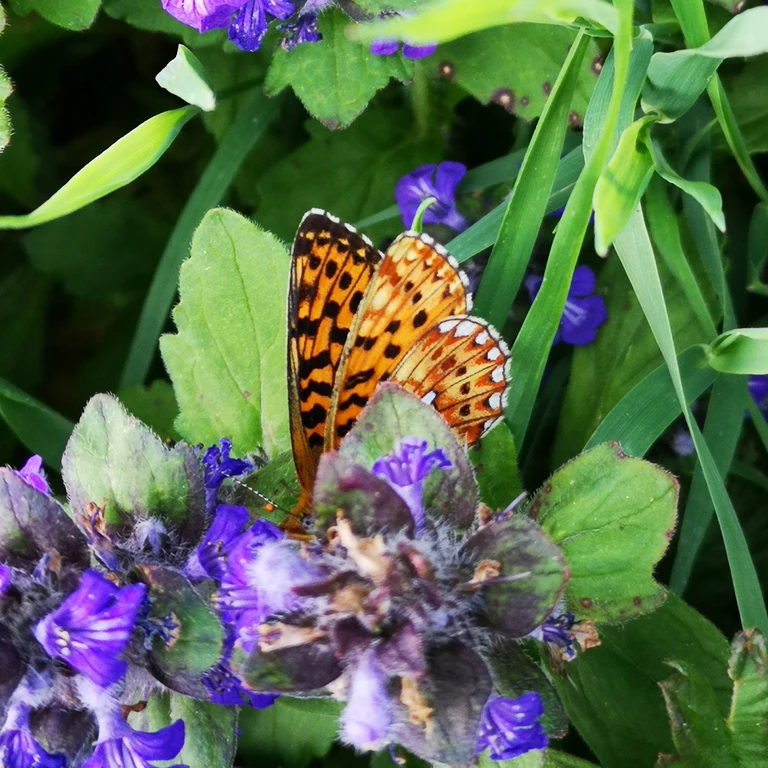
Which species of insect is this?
Boloria euphrosyne (also Clossiana euphrosyne)
